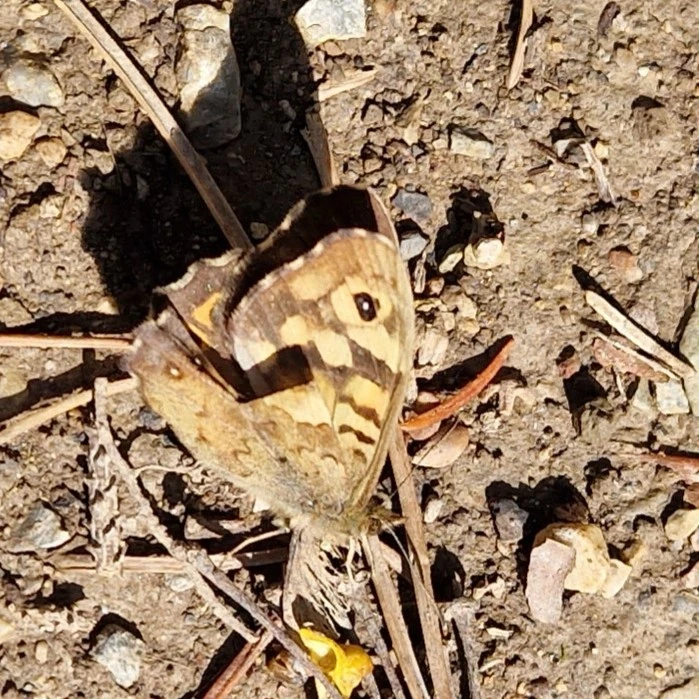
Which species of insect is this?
Pararge aegeria
